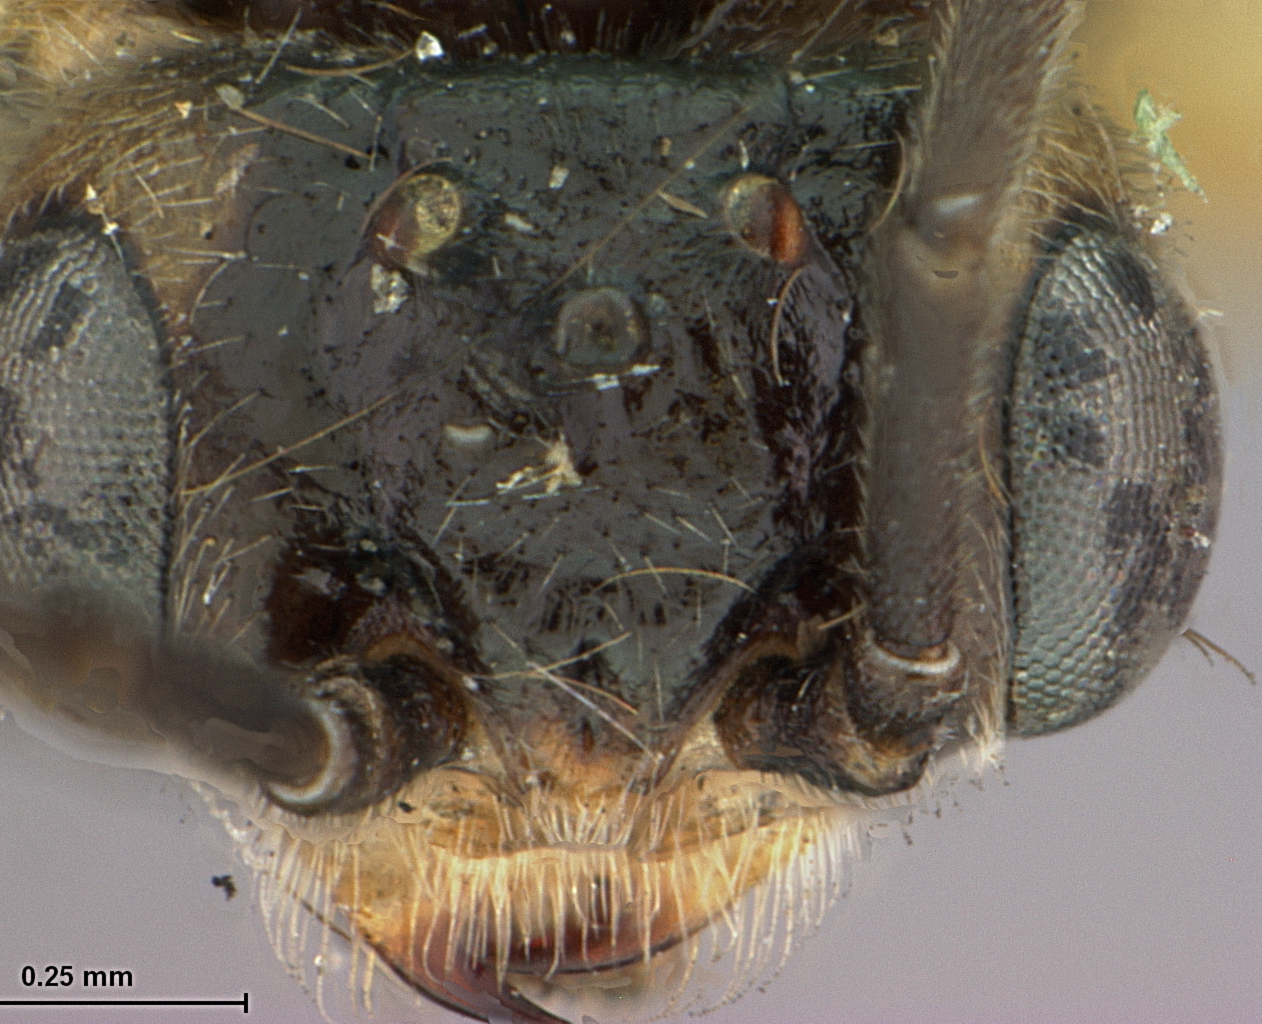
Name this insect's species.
Euura nigrella
